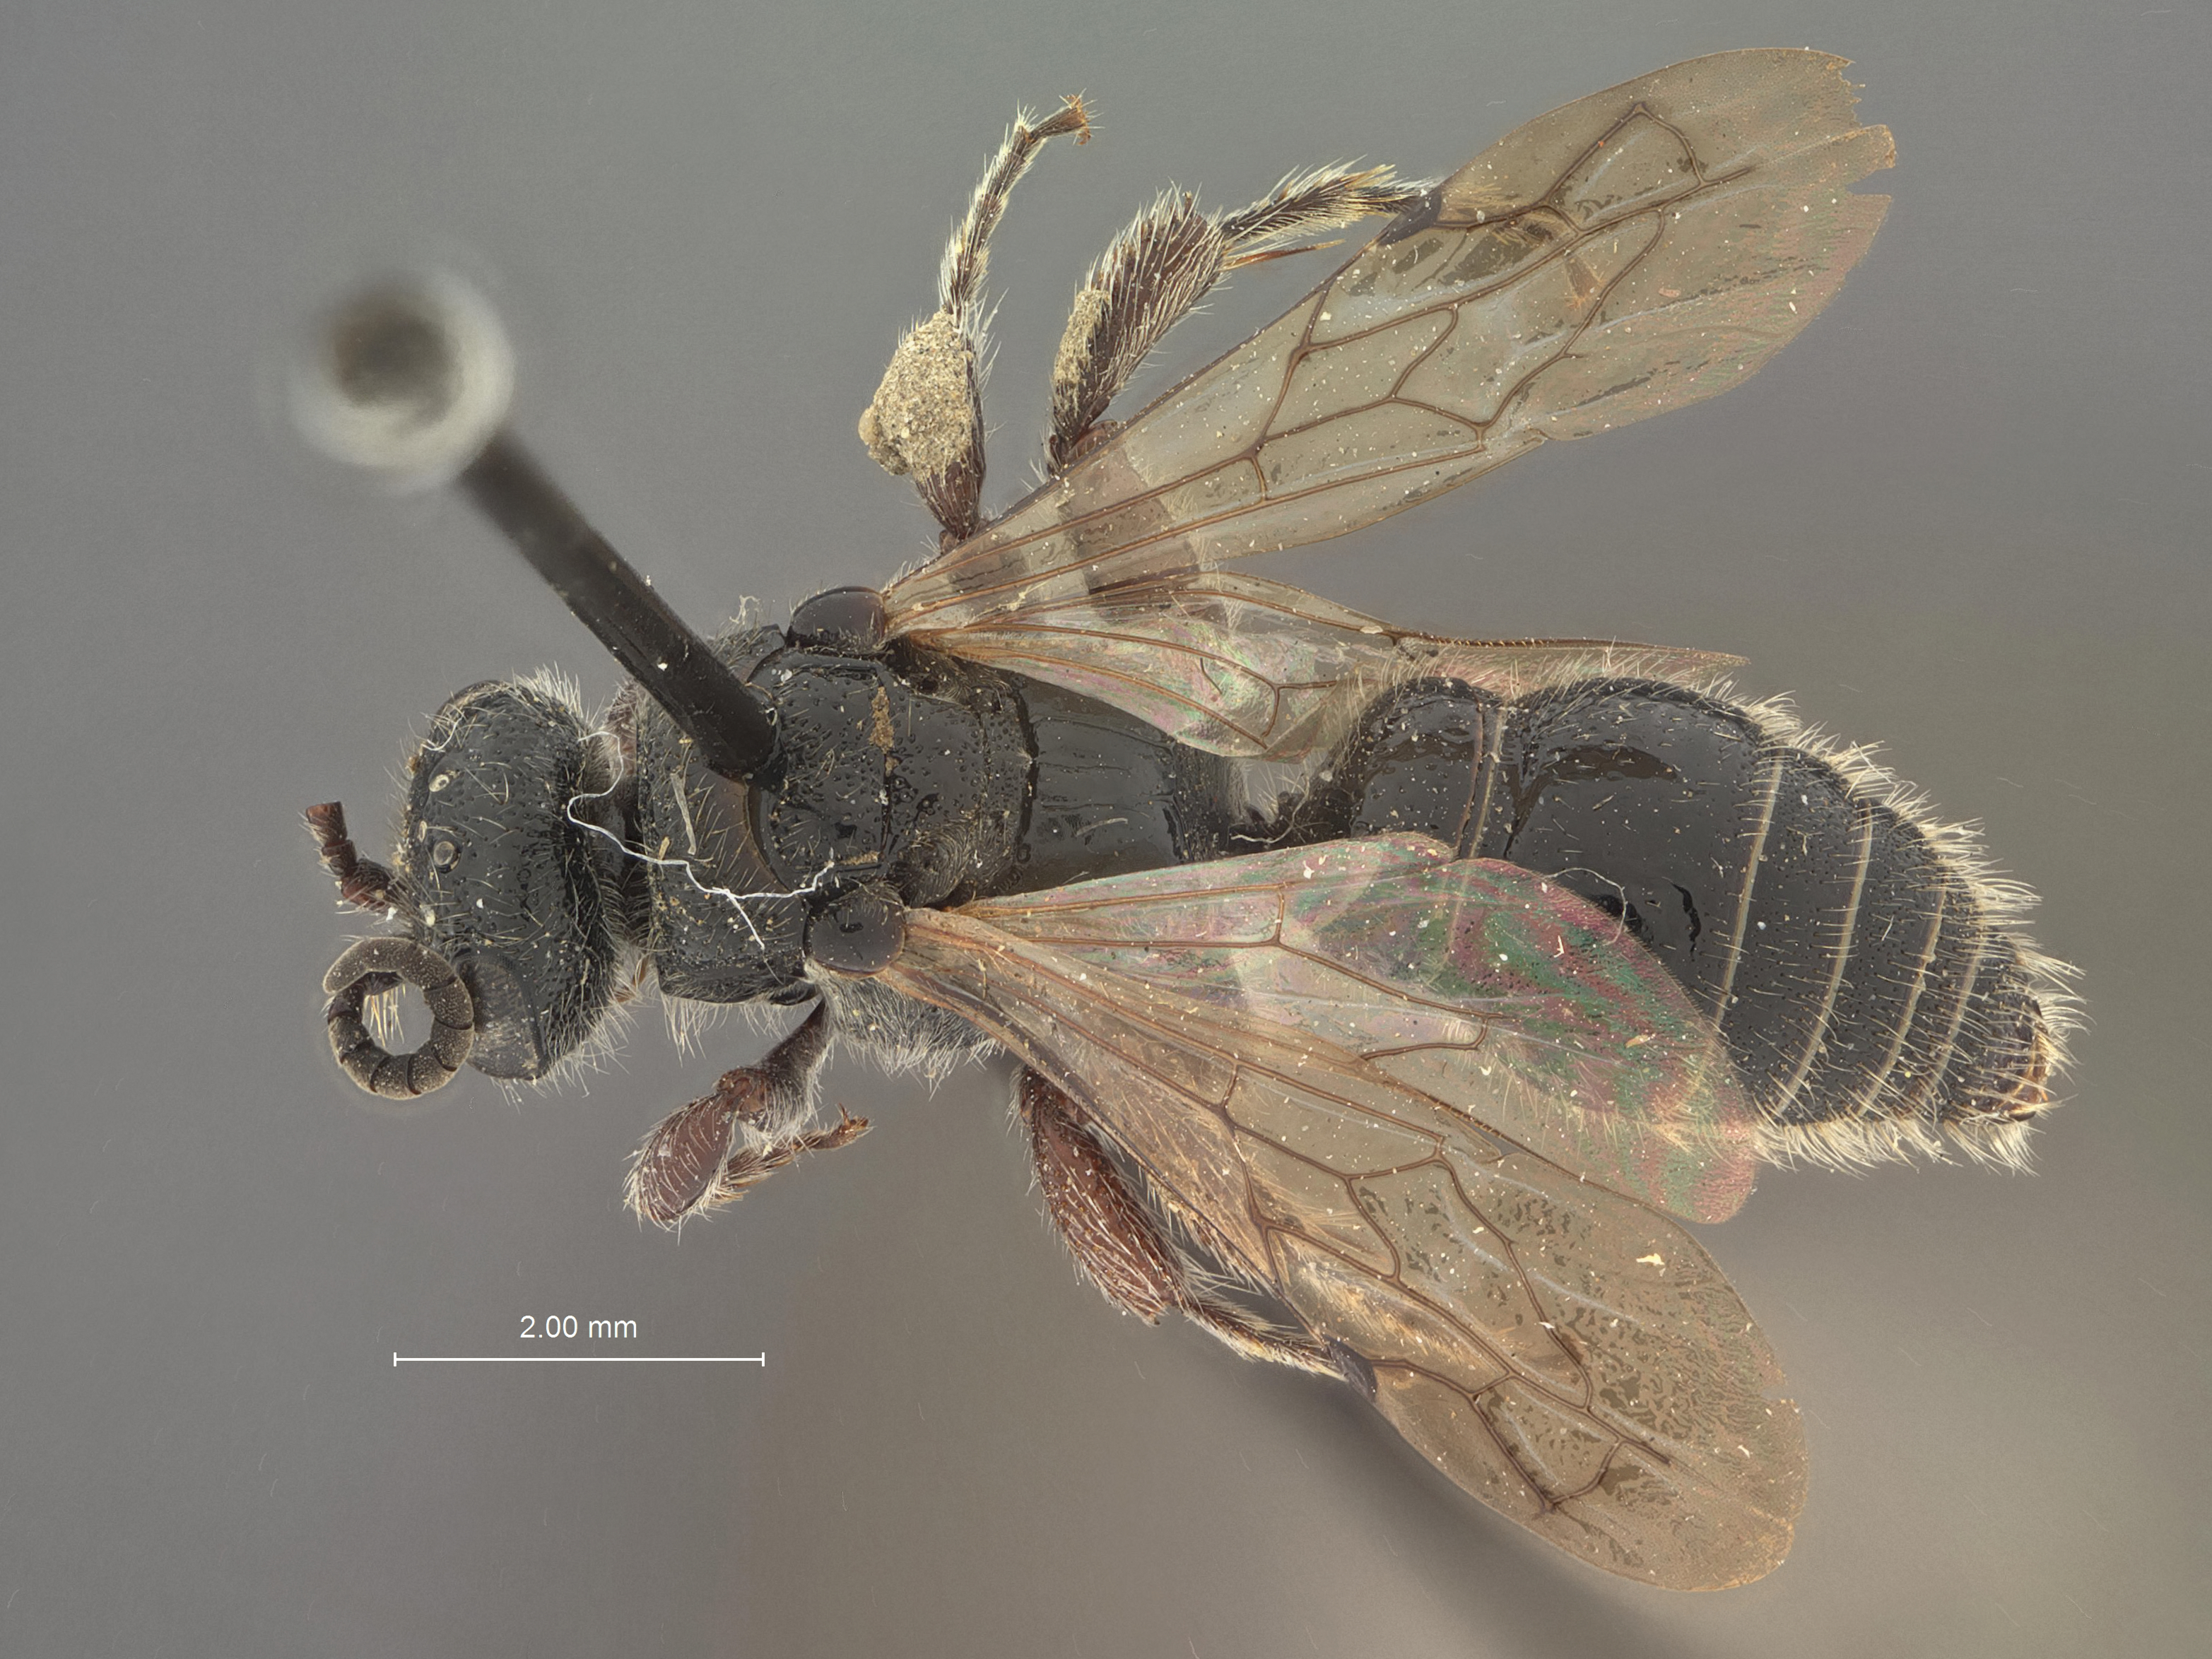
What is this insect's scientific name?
Tiphia antigenata
